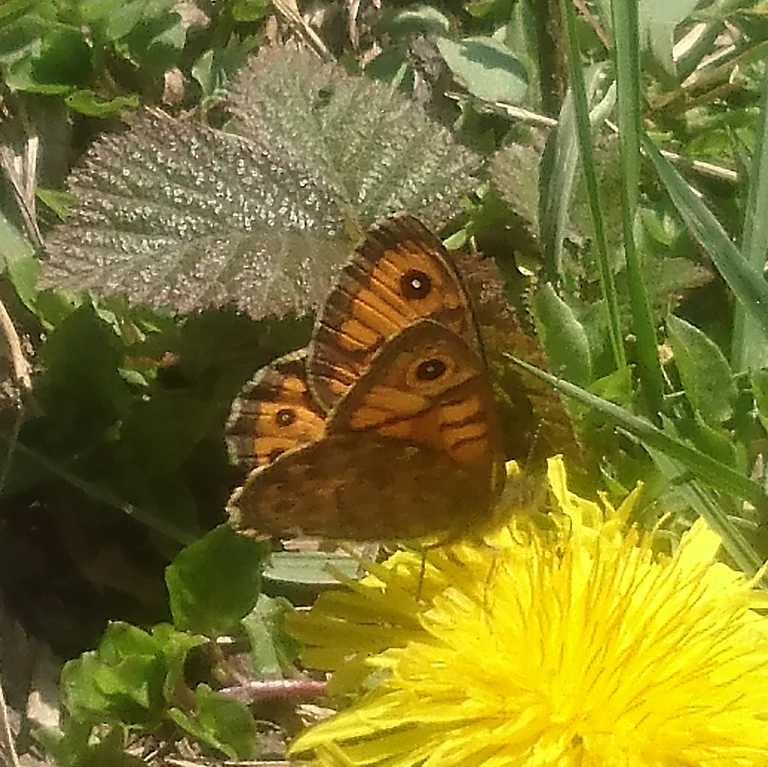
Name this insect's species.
Lasiommata megera (also Pararge megera)
